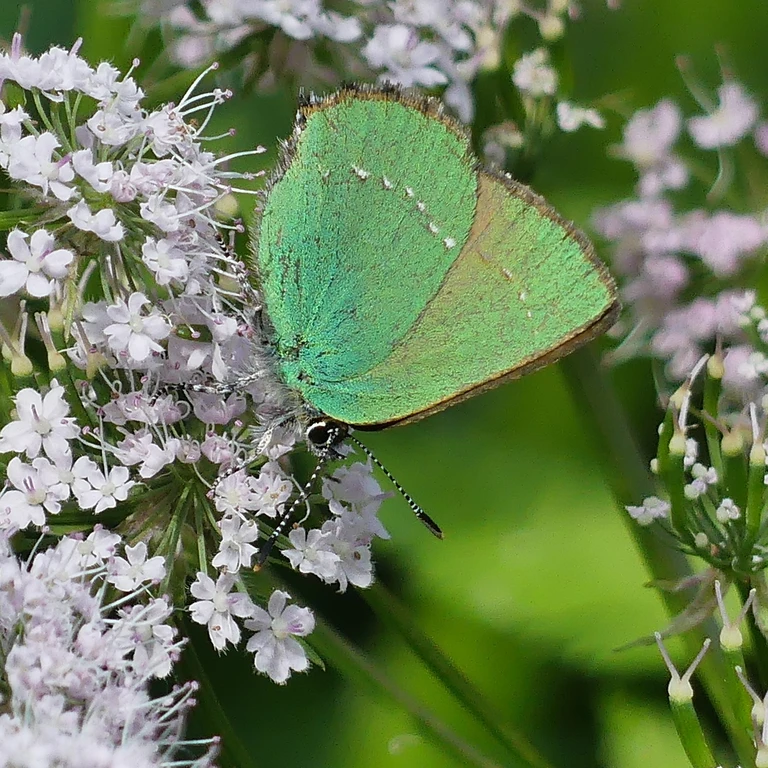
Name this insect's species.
Callophrys rubi
